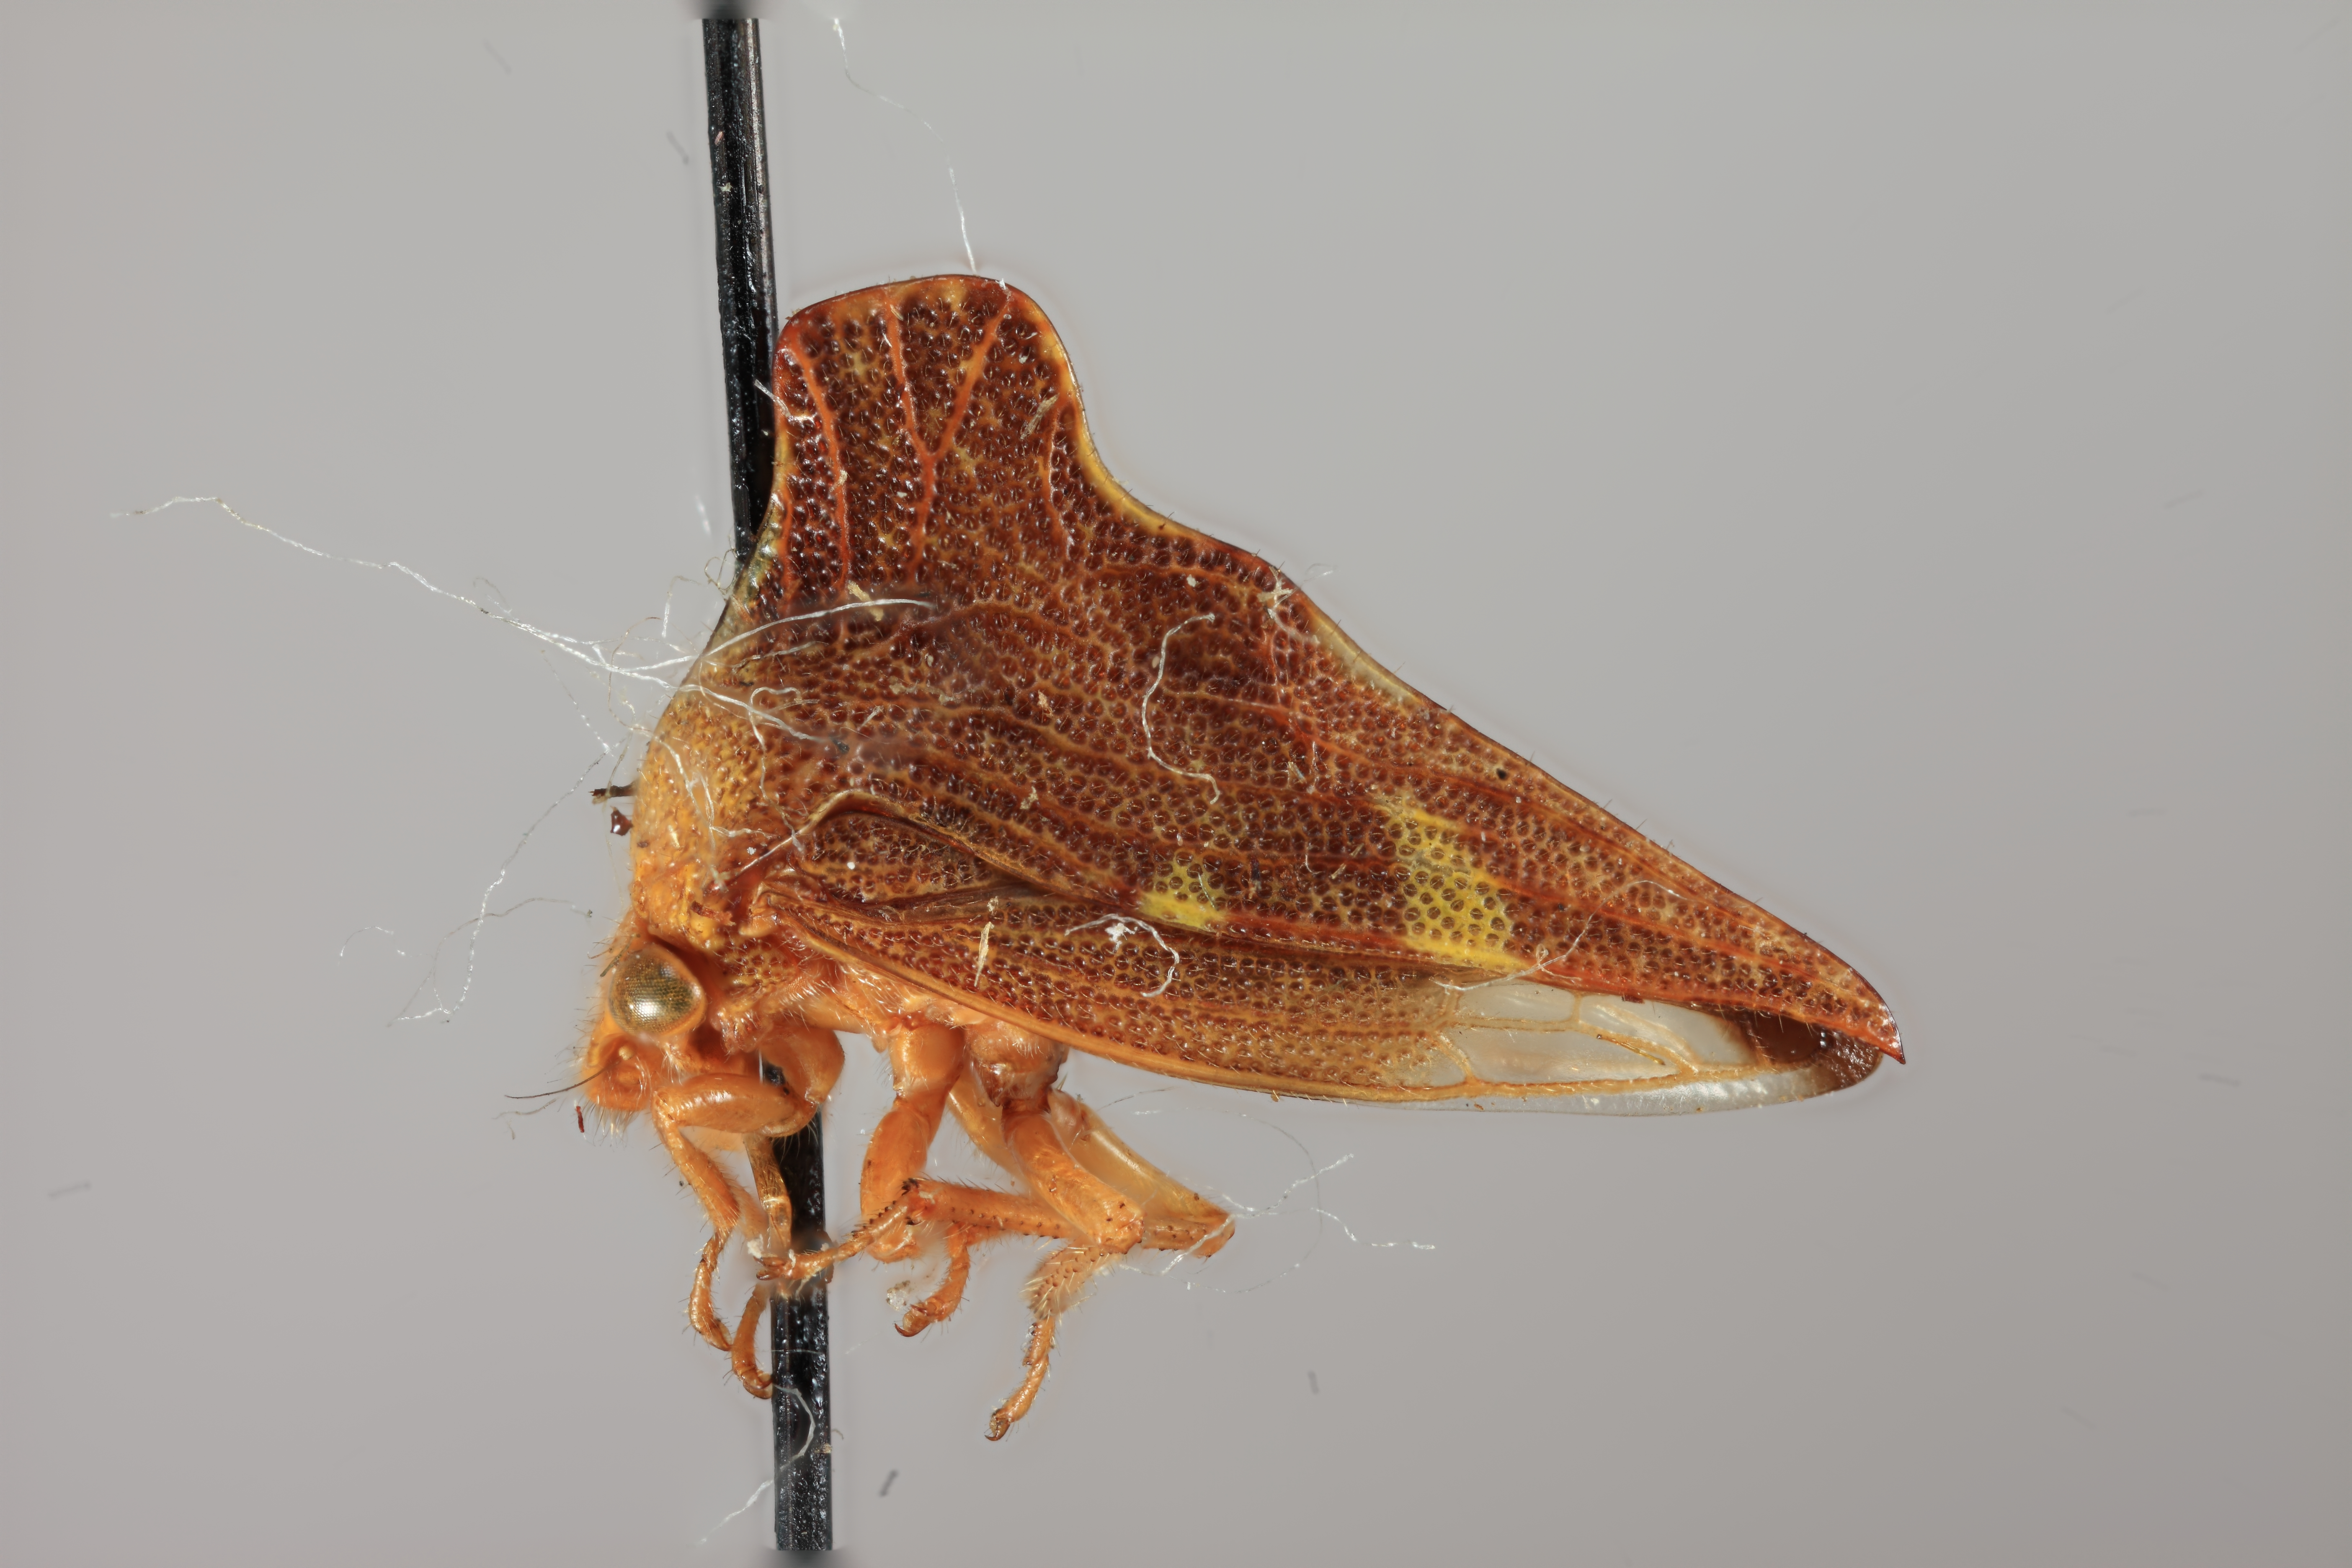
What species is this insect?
Ennya pulchella
